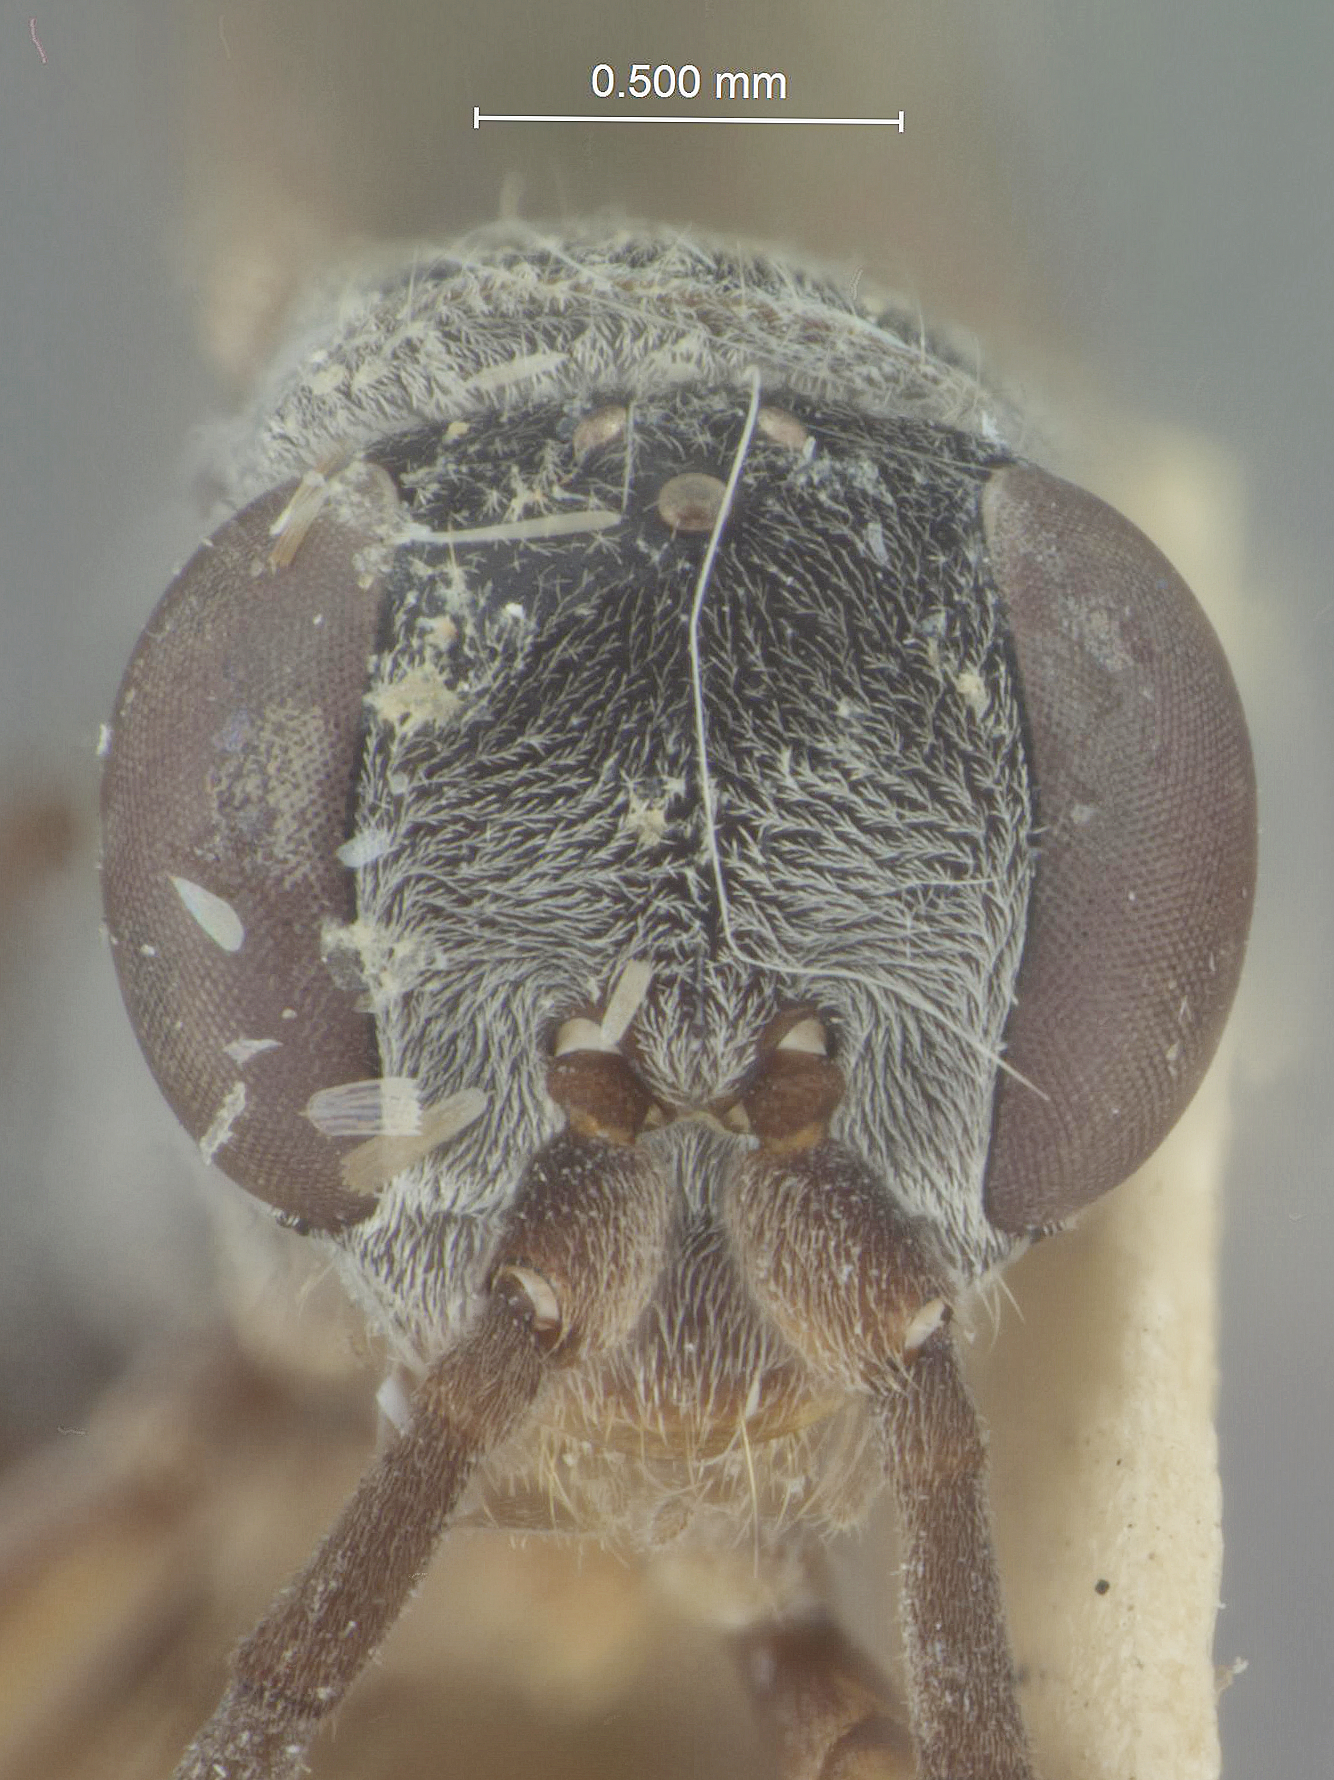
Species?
Ageniella seminole
